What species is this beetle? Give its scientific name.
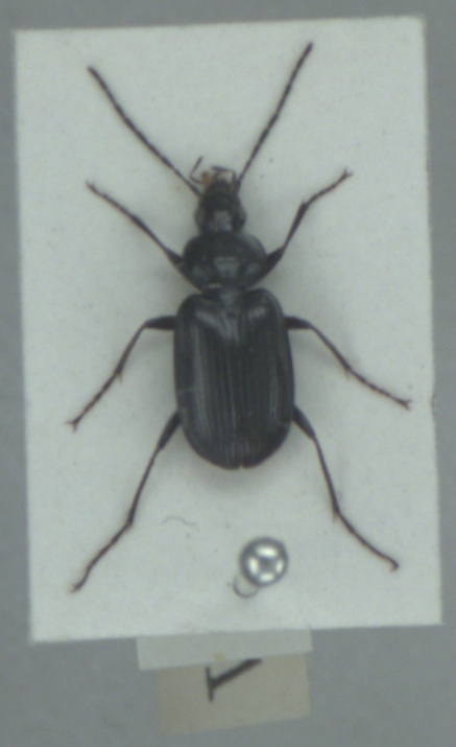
Agonum emarginatum
